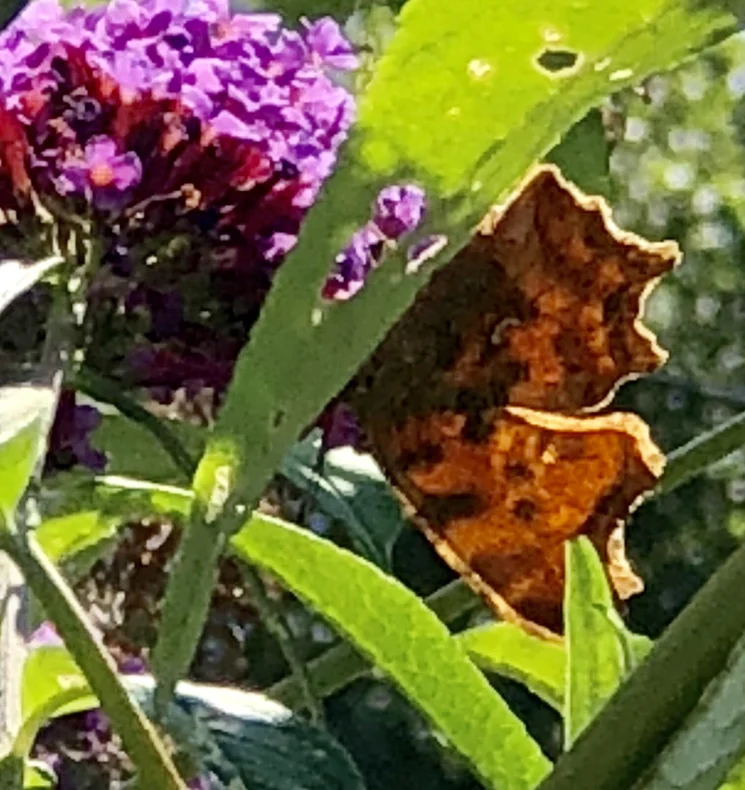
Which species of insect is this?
Polygonia c-album
